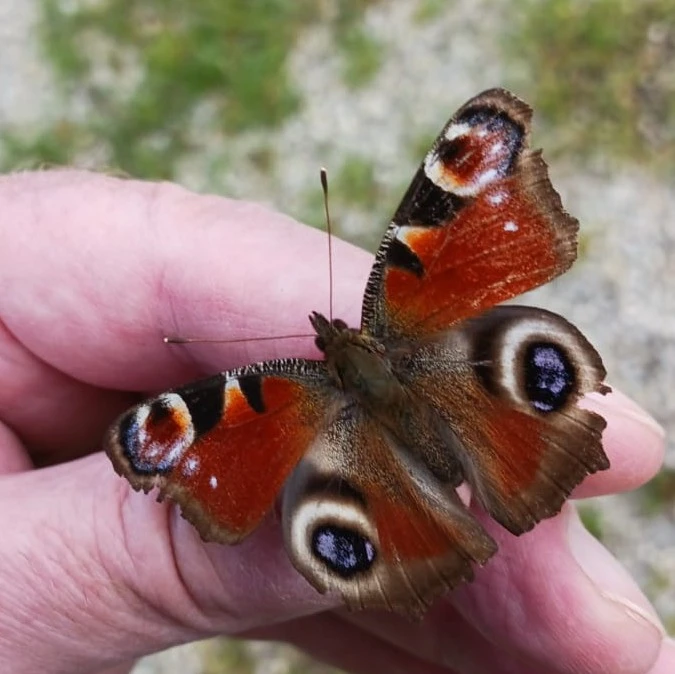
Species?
Aglais io
